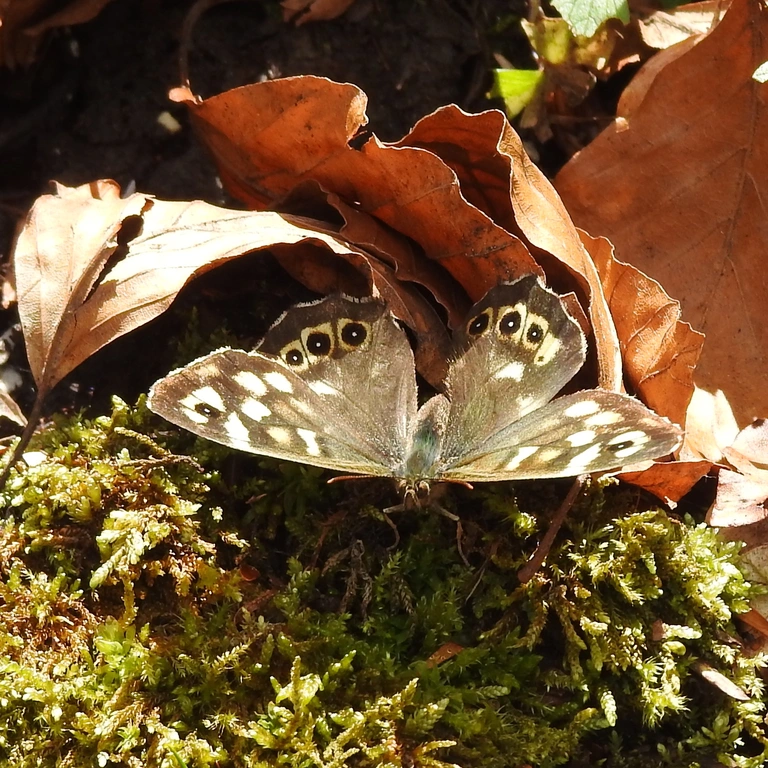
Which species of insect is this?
Pararge aegeria
